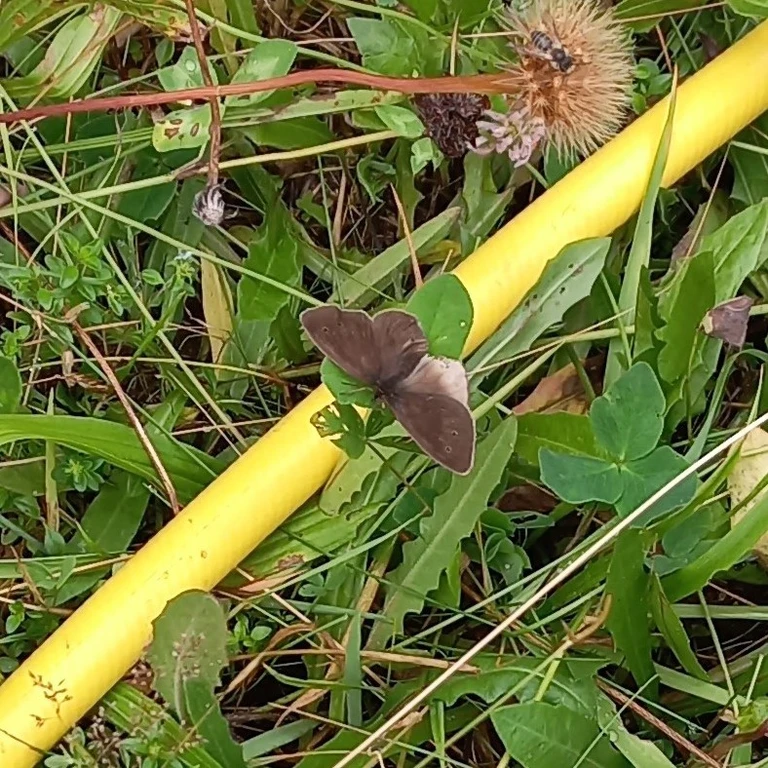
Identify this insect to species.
Aphantopus hyperantus
